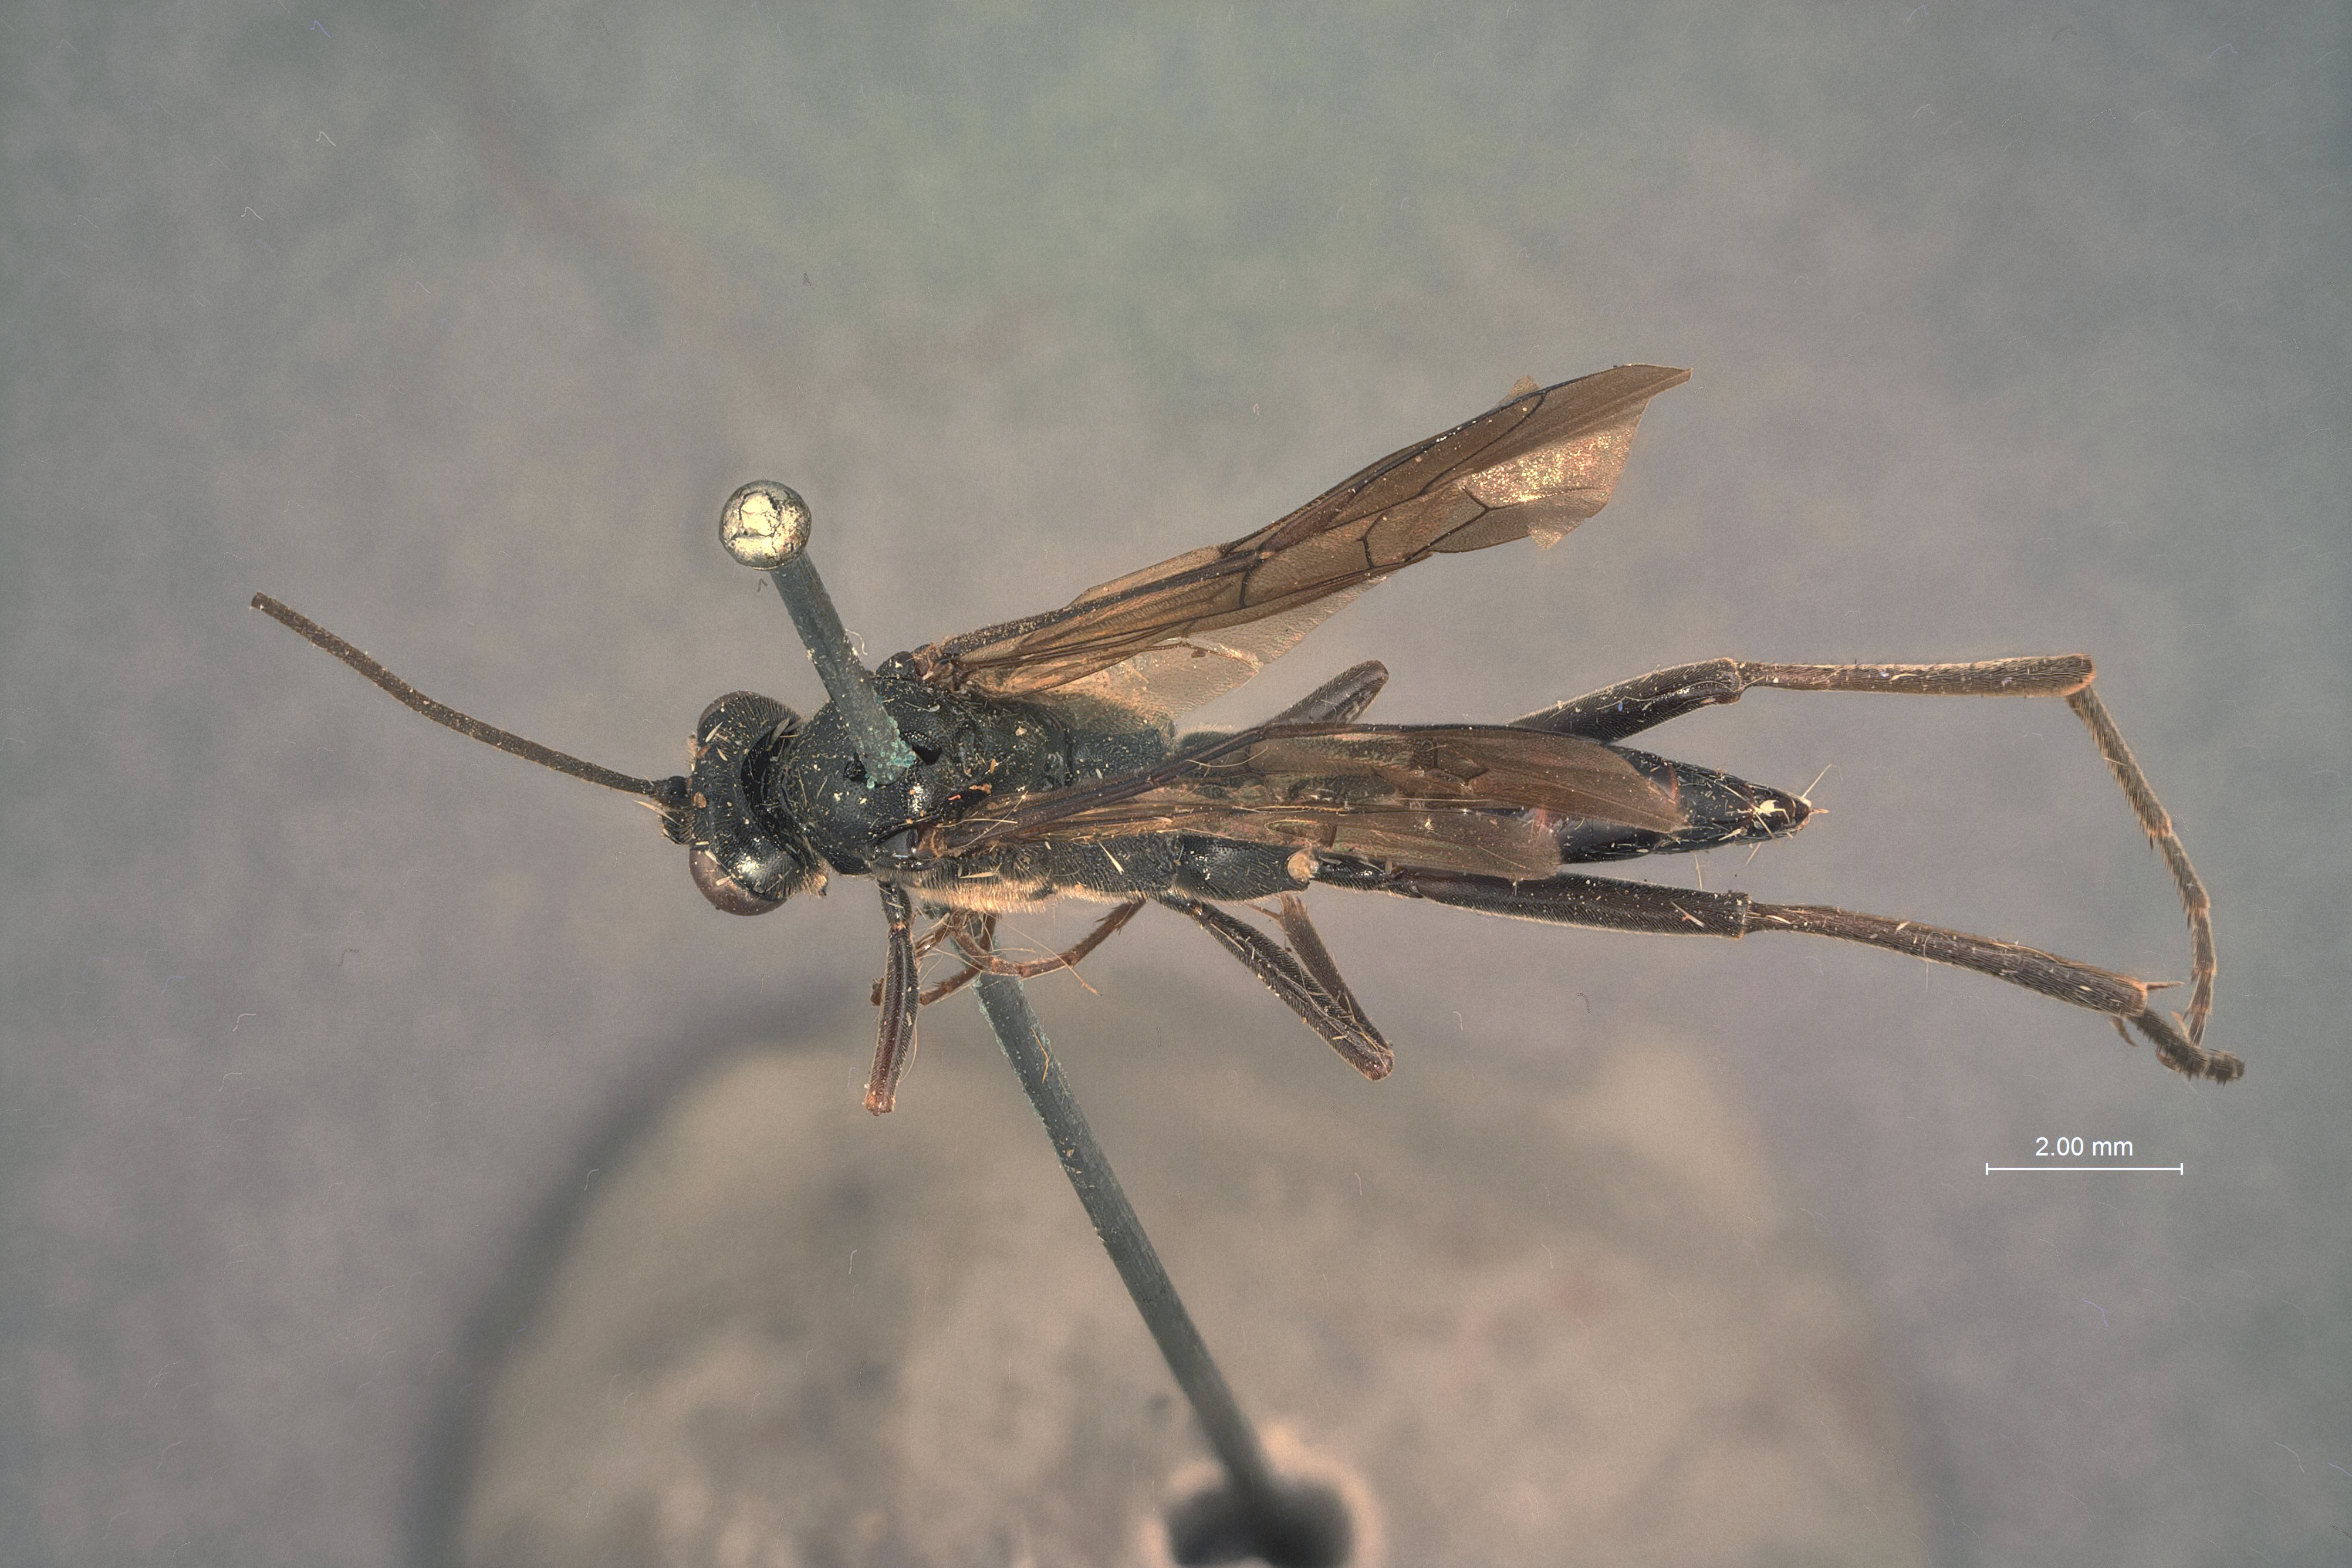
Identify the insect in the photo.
Exetastes coloradensis
